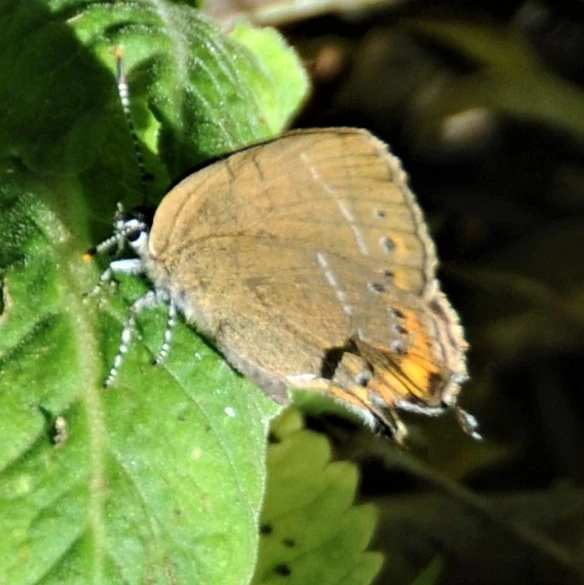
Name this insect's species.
Satyrium pruni (also Fixsenia pruni)
